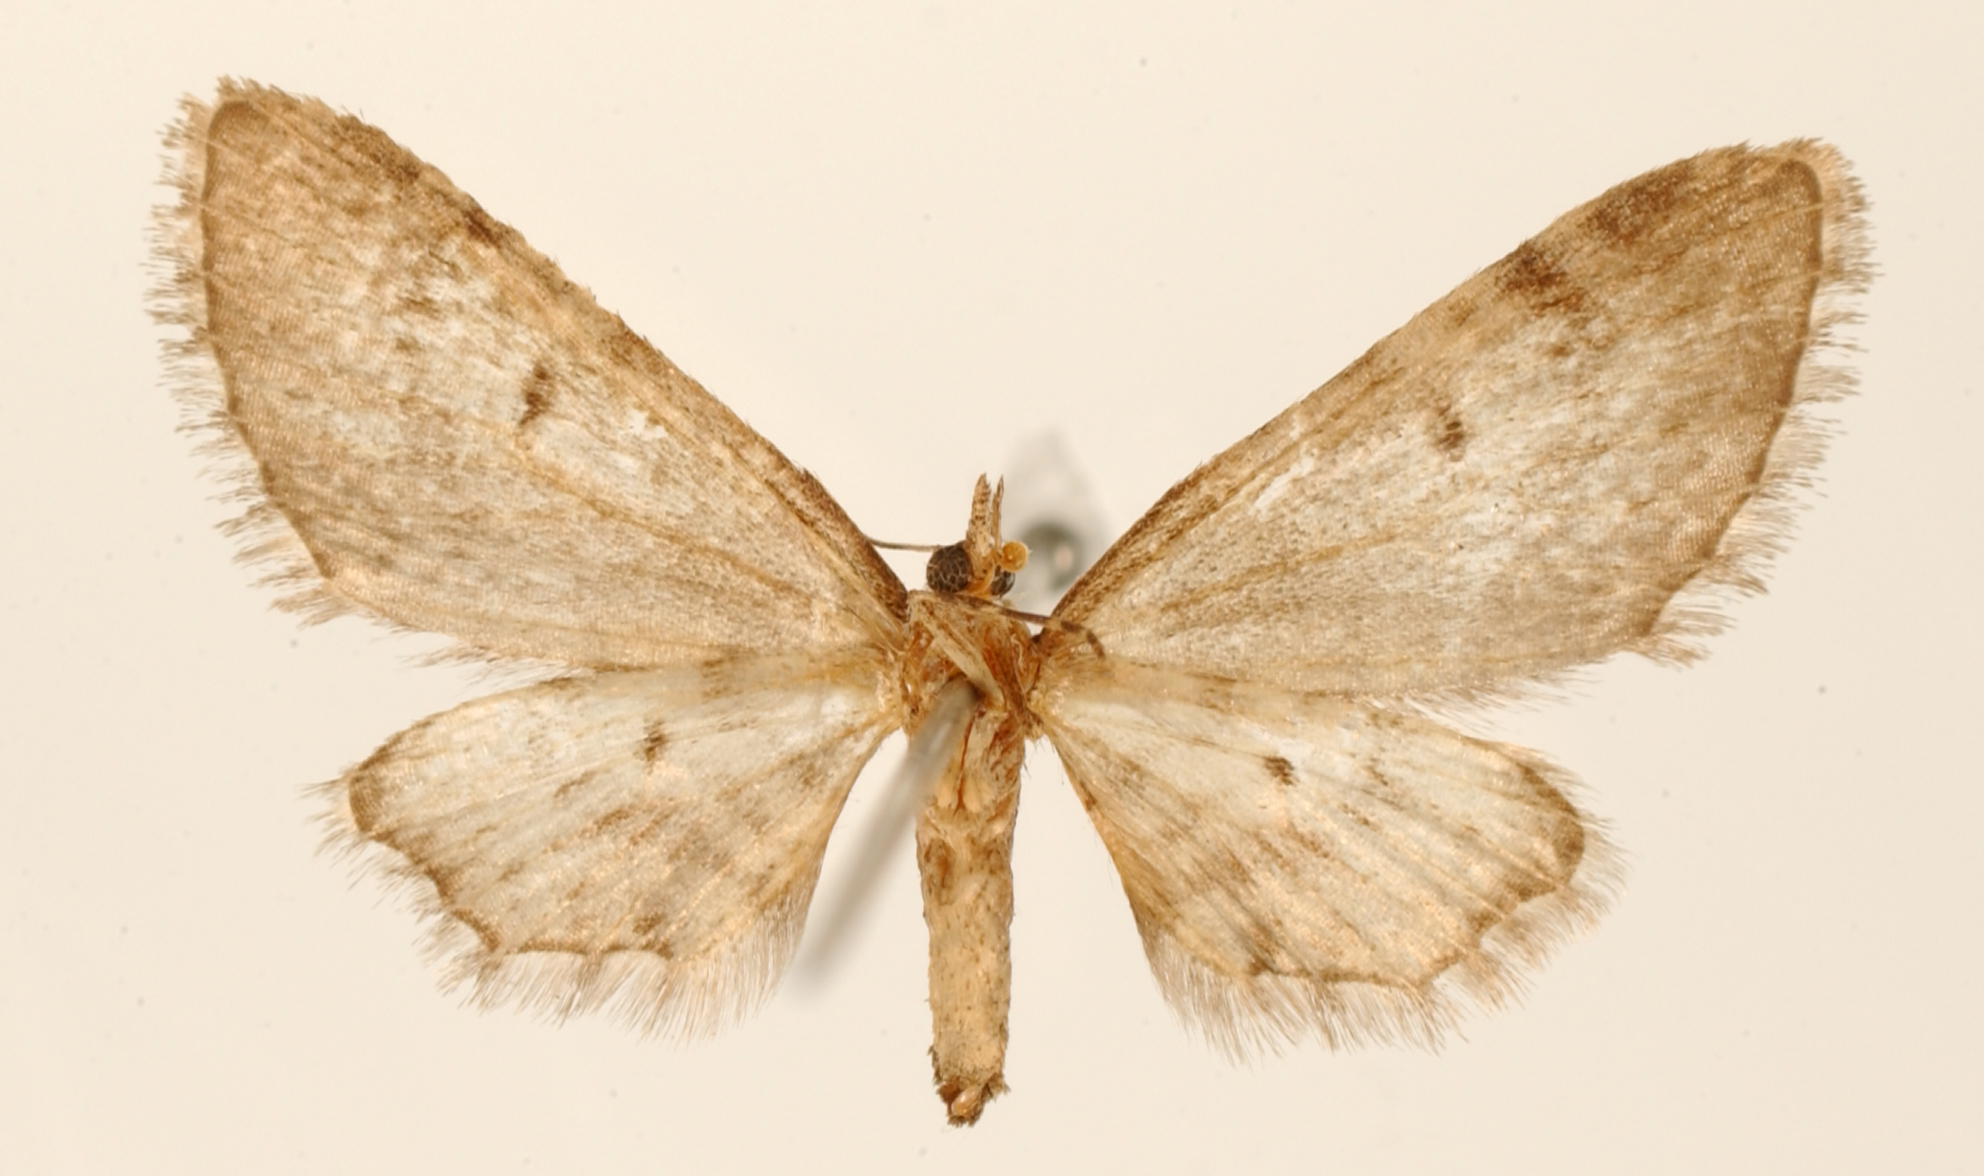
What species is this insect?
Tephroclystia pictimargo
